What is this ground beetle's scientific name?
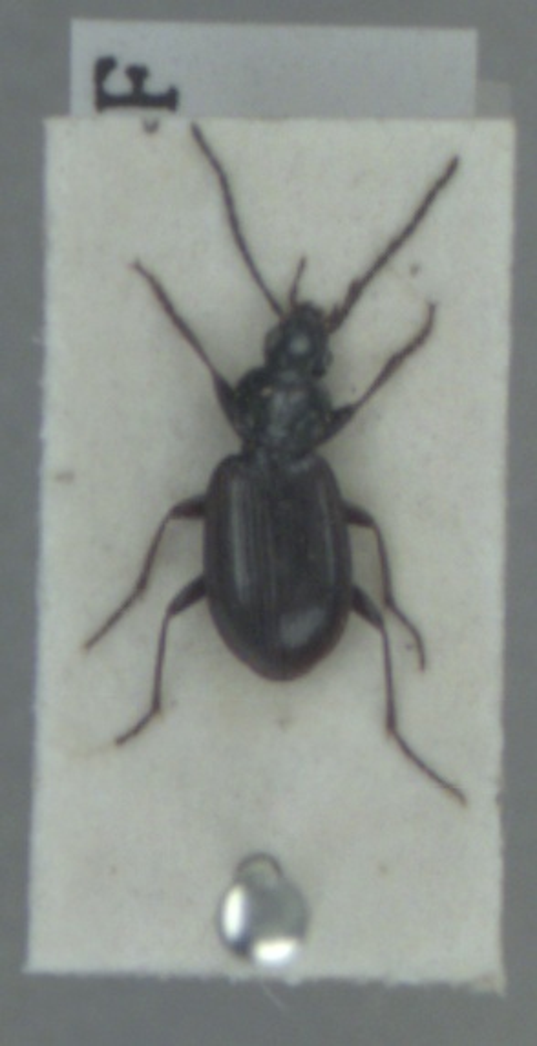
Agonum fuliginosum
